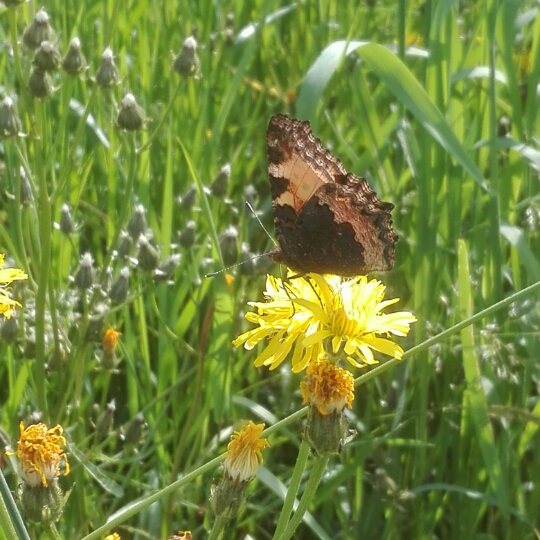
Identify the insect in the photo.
Aglais urticae
